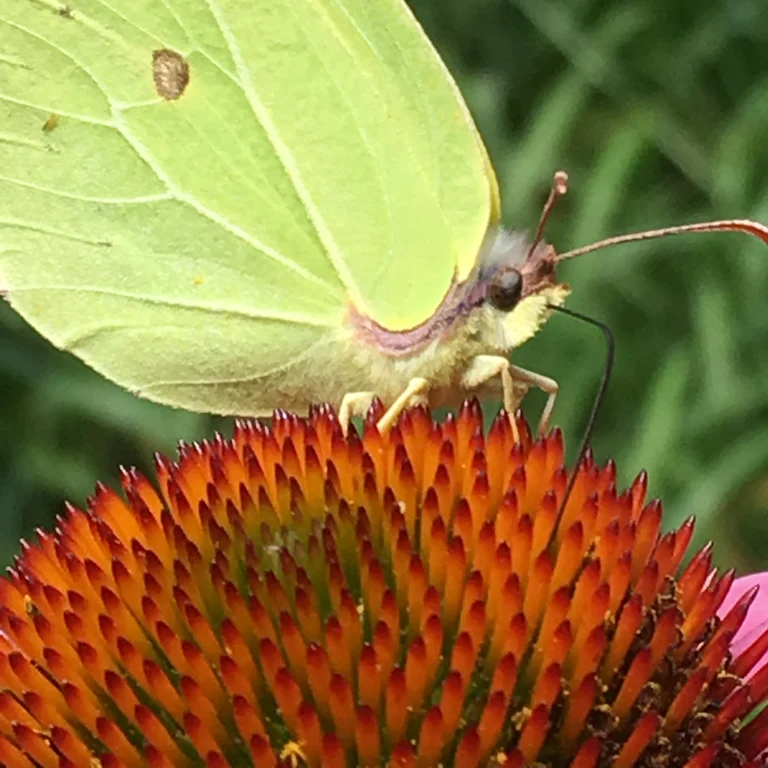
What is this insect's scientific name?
Gonepteryx rhamni
